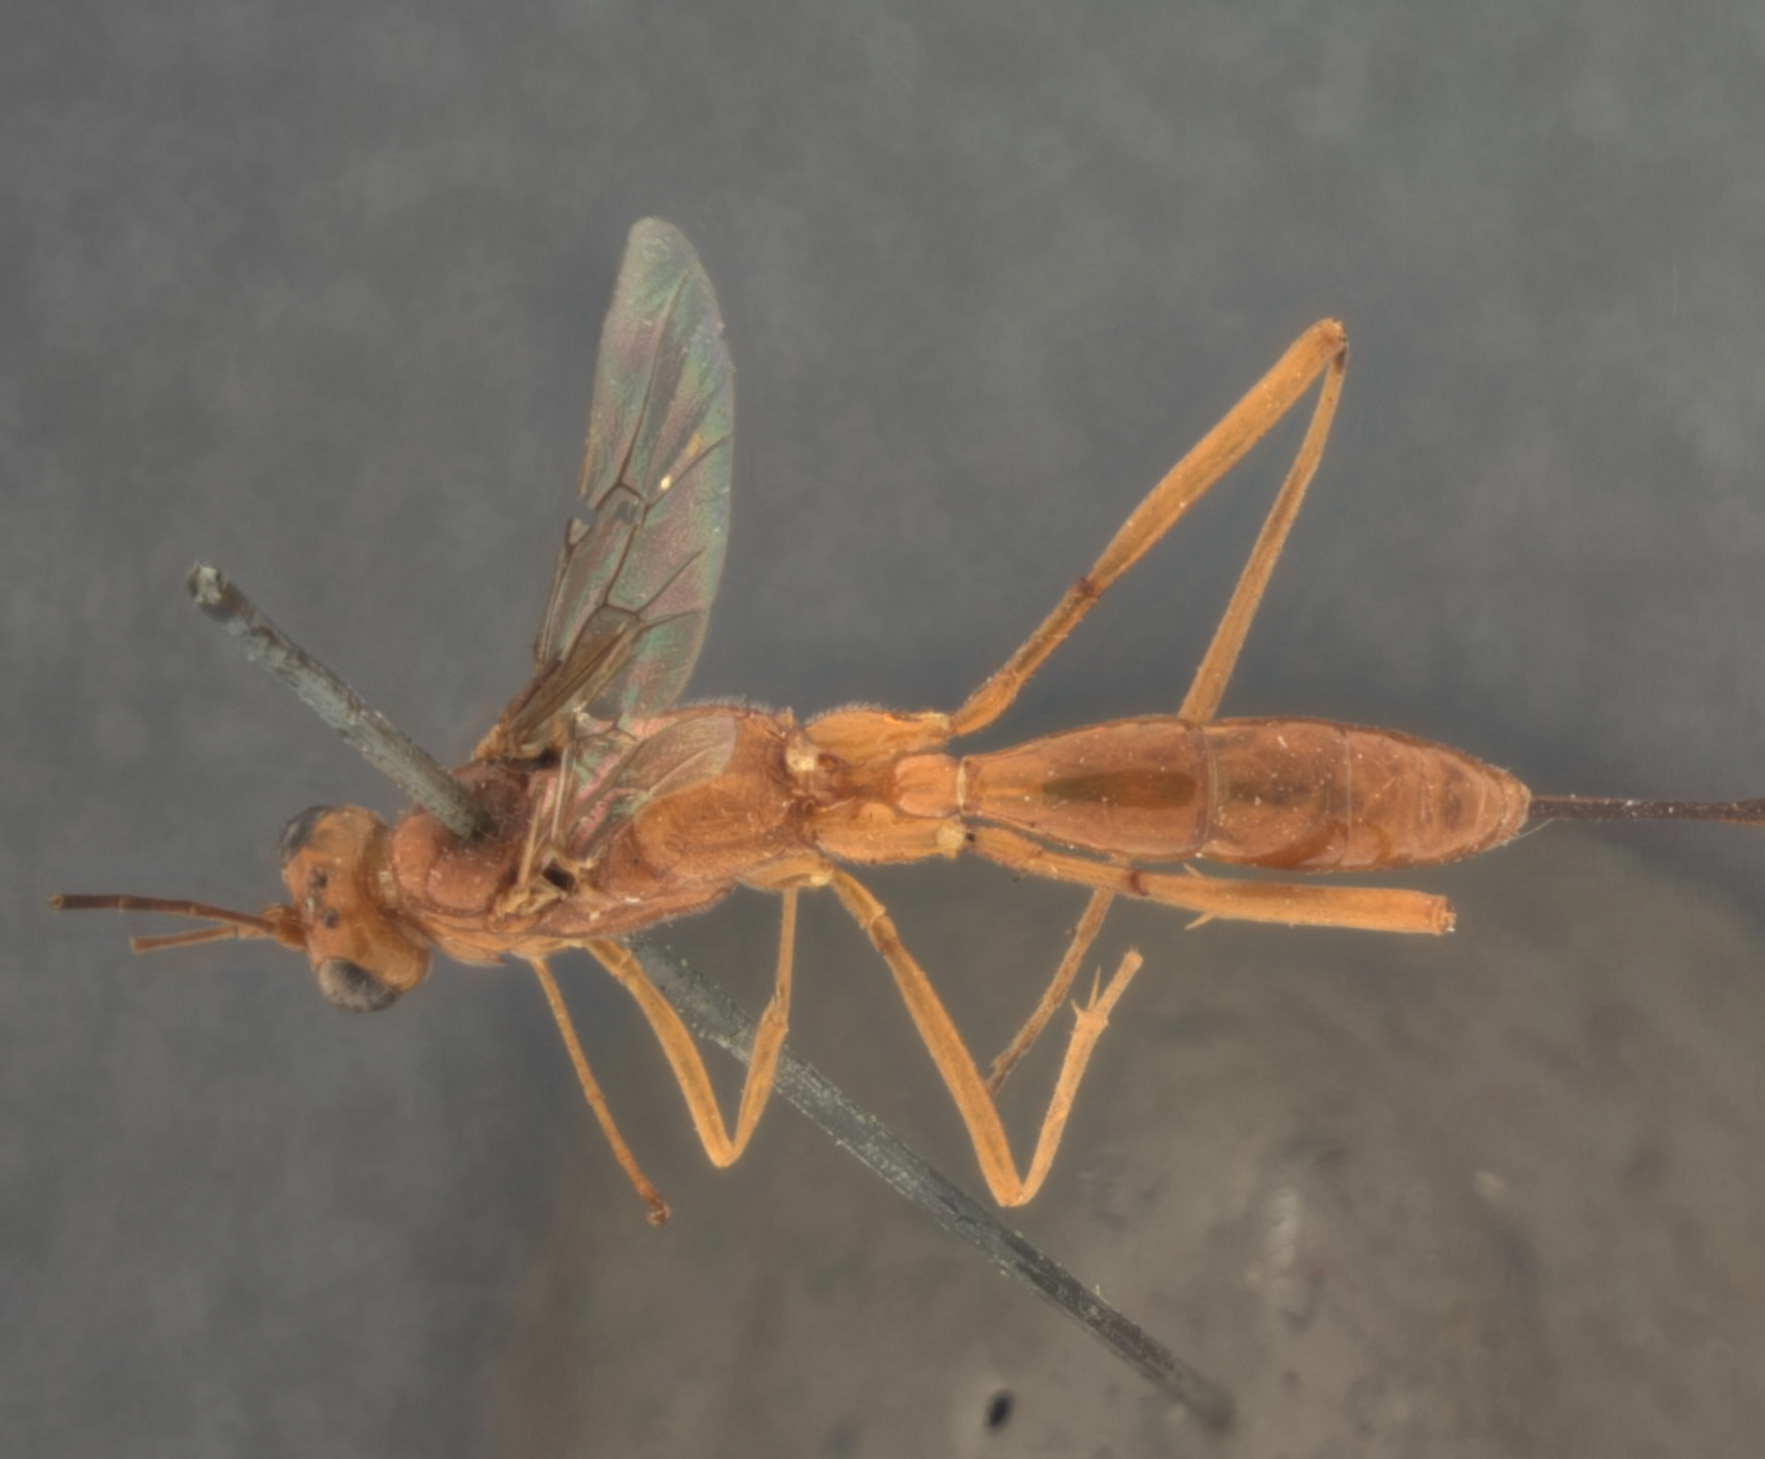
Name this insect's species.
Mesostenus longicaudis
